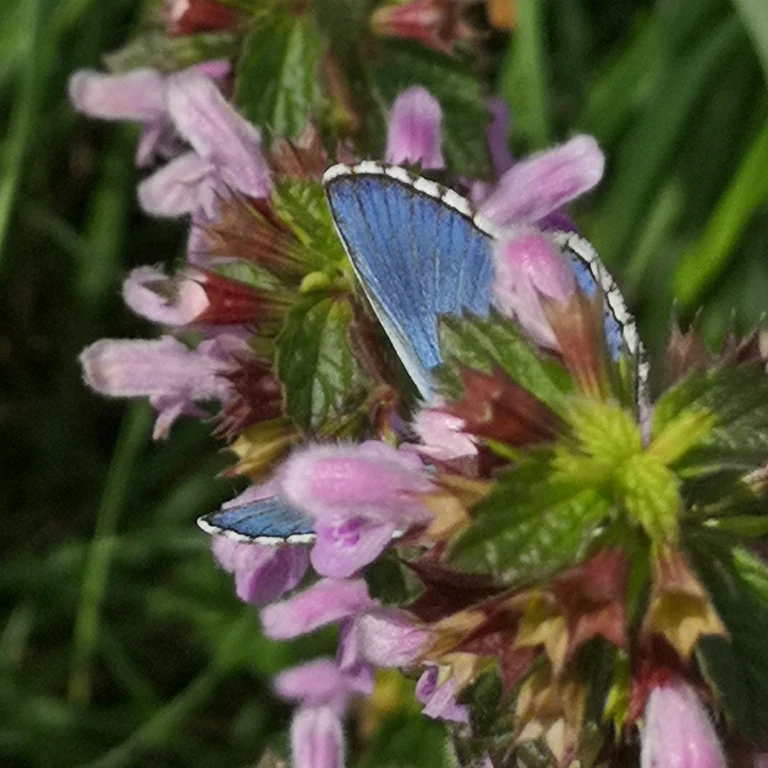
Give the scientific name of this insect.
Lysandra bellargus
